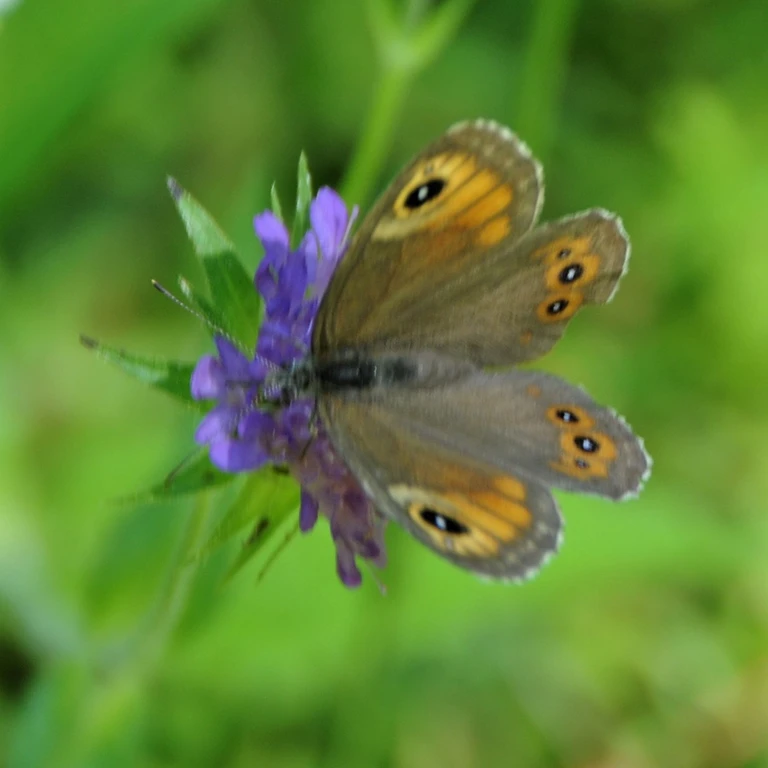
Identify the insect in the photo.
Lasiommata maera (also Pararge maera)
